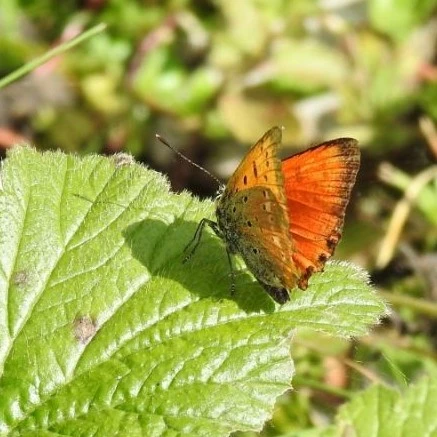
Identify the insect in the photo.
Lycaena virgaureae
